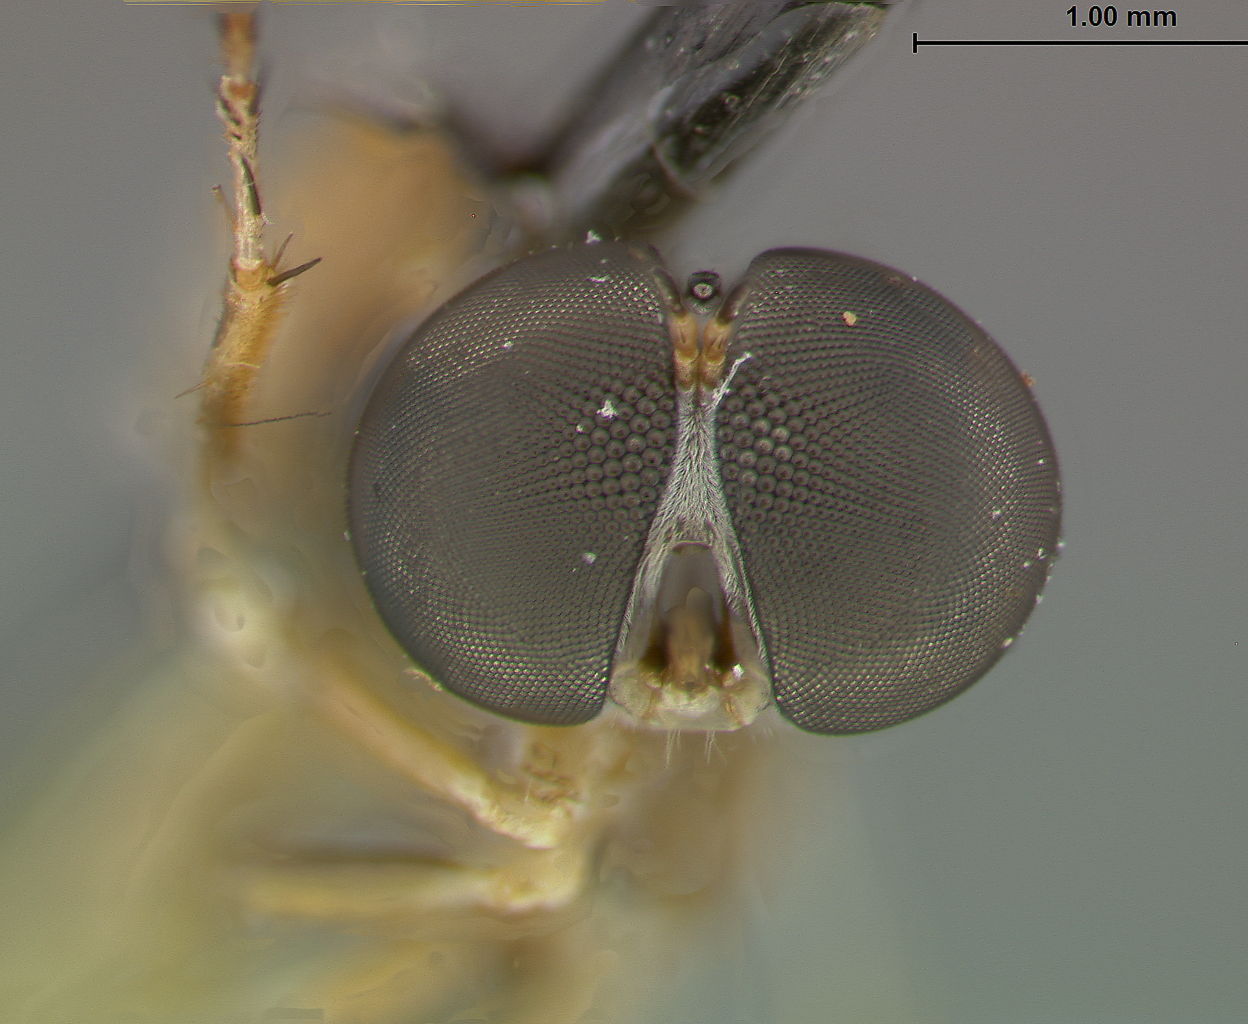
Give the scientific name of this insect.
Leptogaster spinitarsis
